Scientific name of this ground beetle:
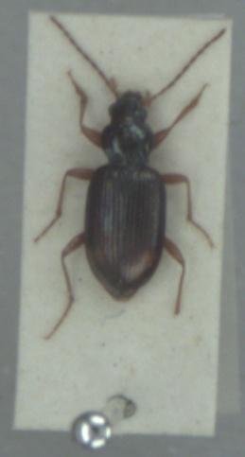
Bembidion lunatum
